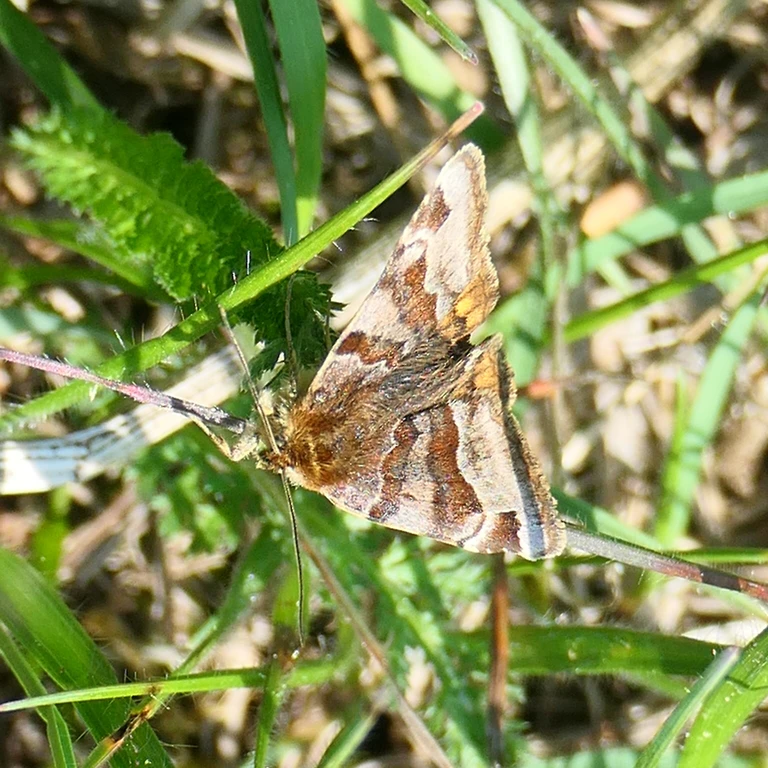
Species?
Euclidia glyphica
